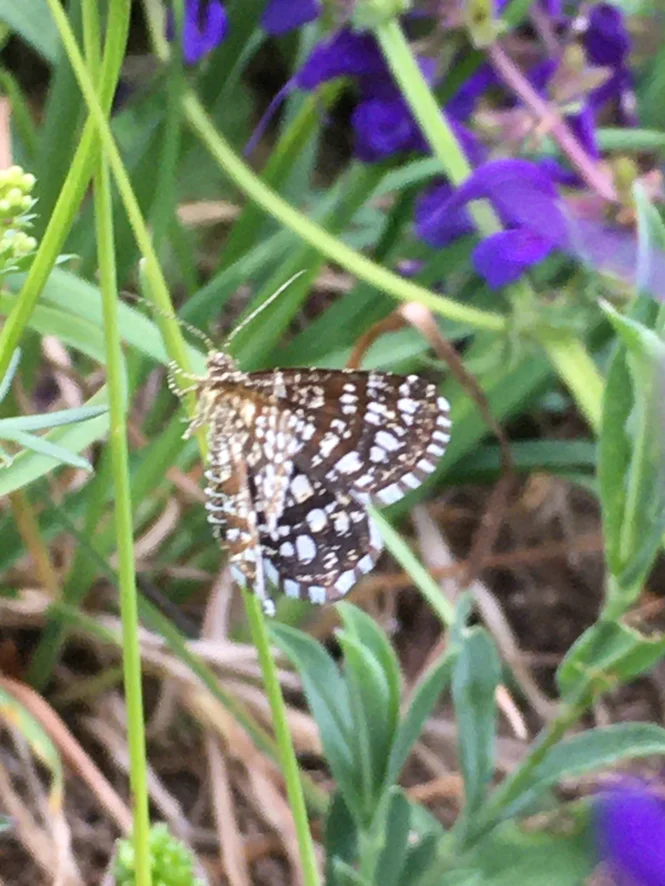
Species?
Chiasmia clathrata
